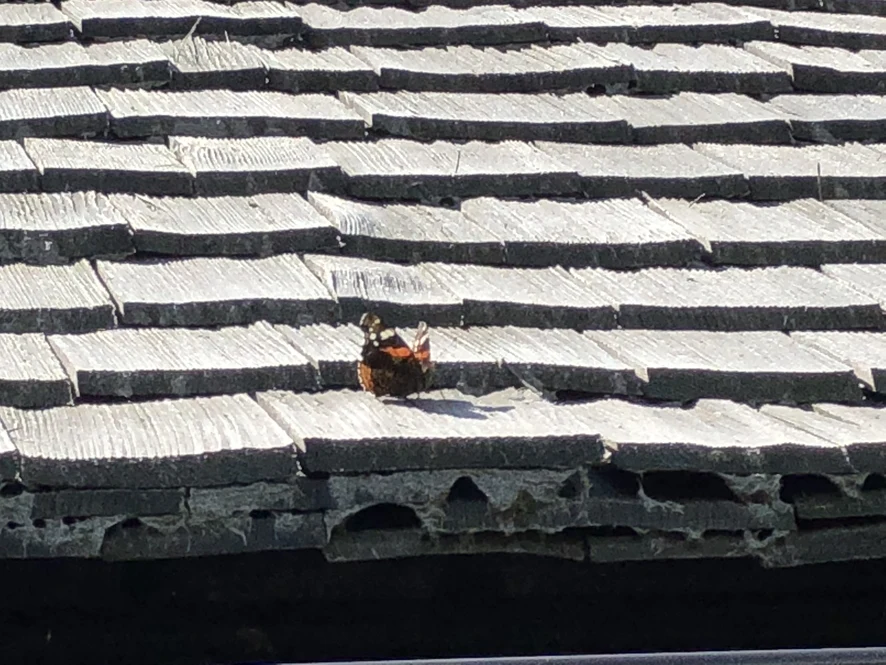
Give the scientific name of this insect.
Vanessa atalanta
